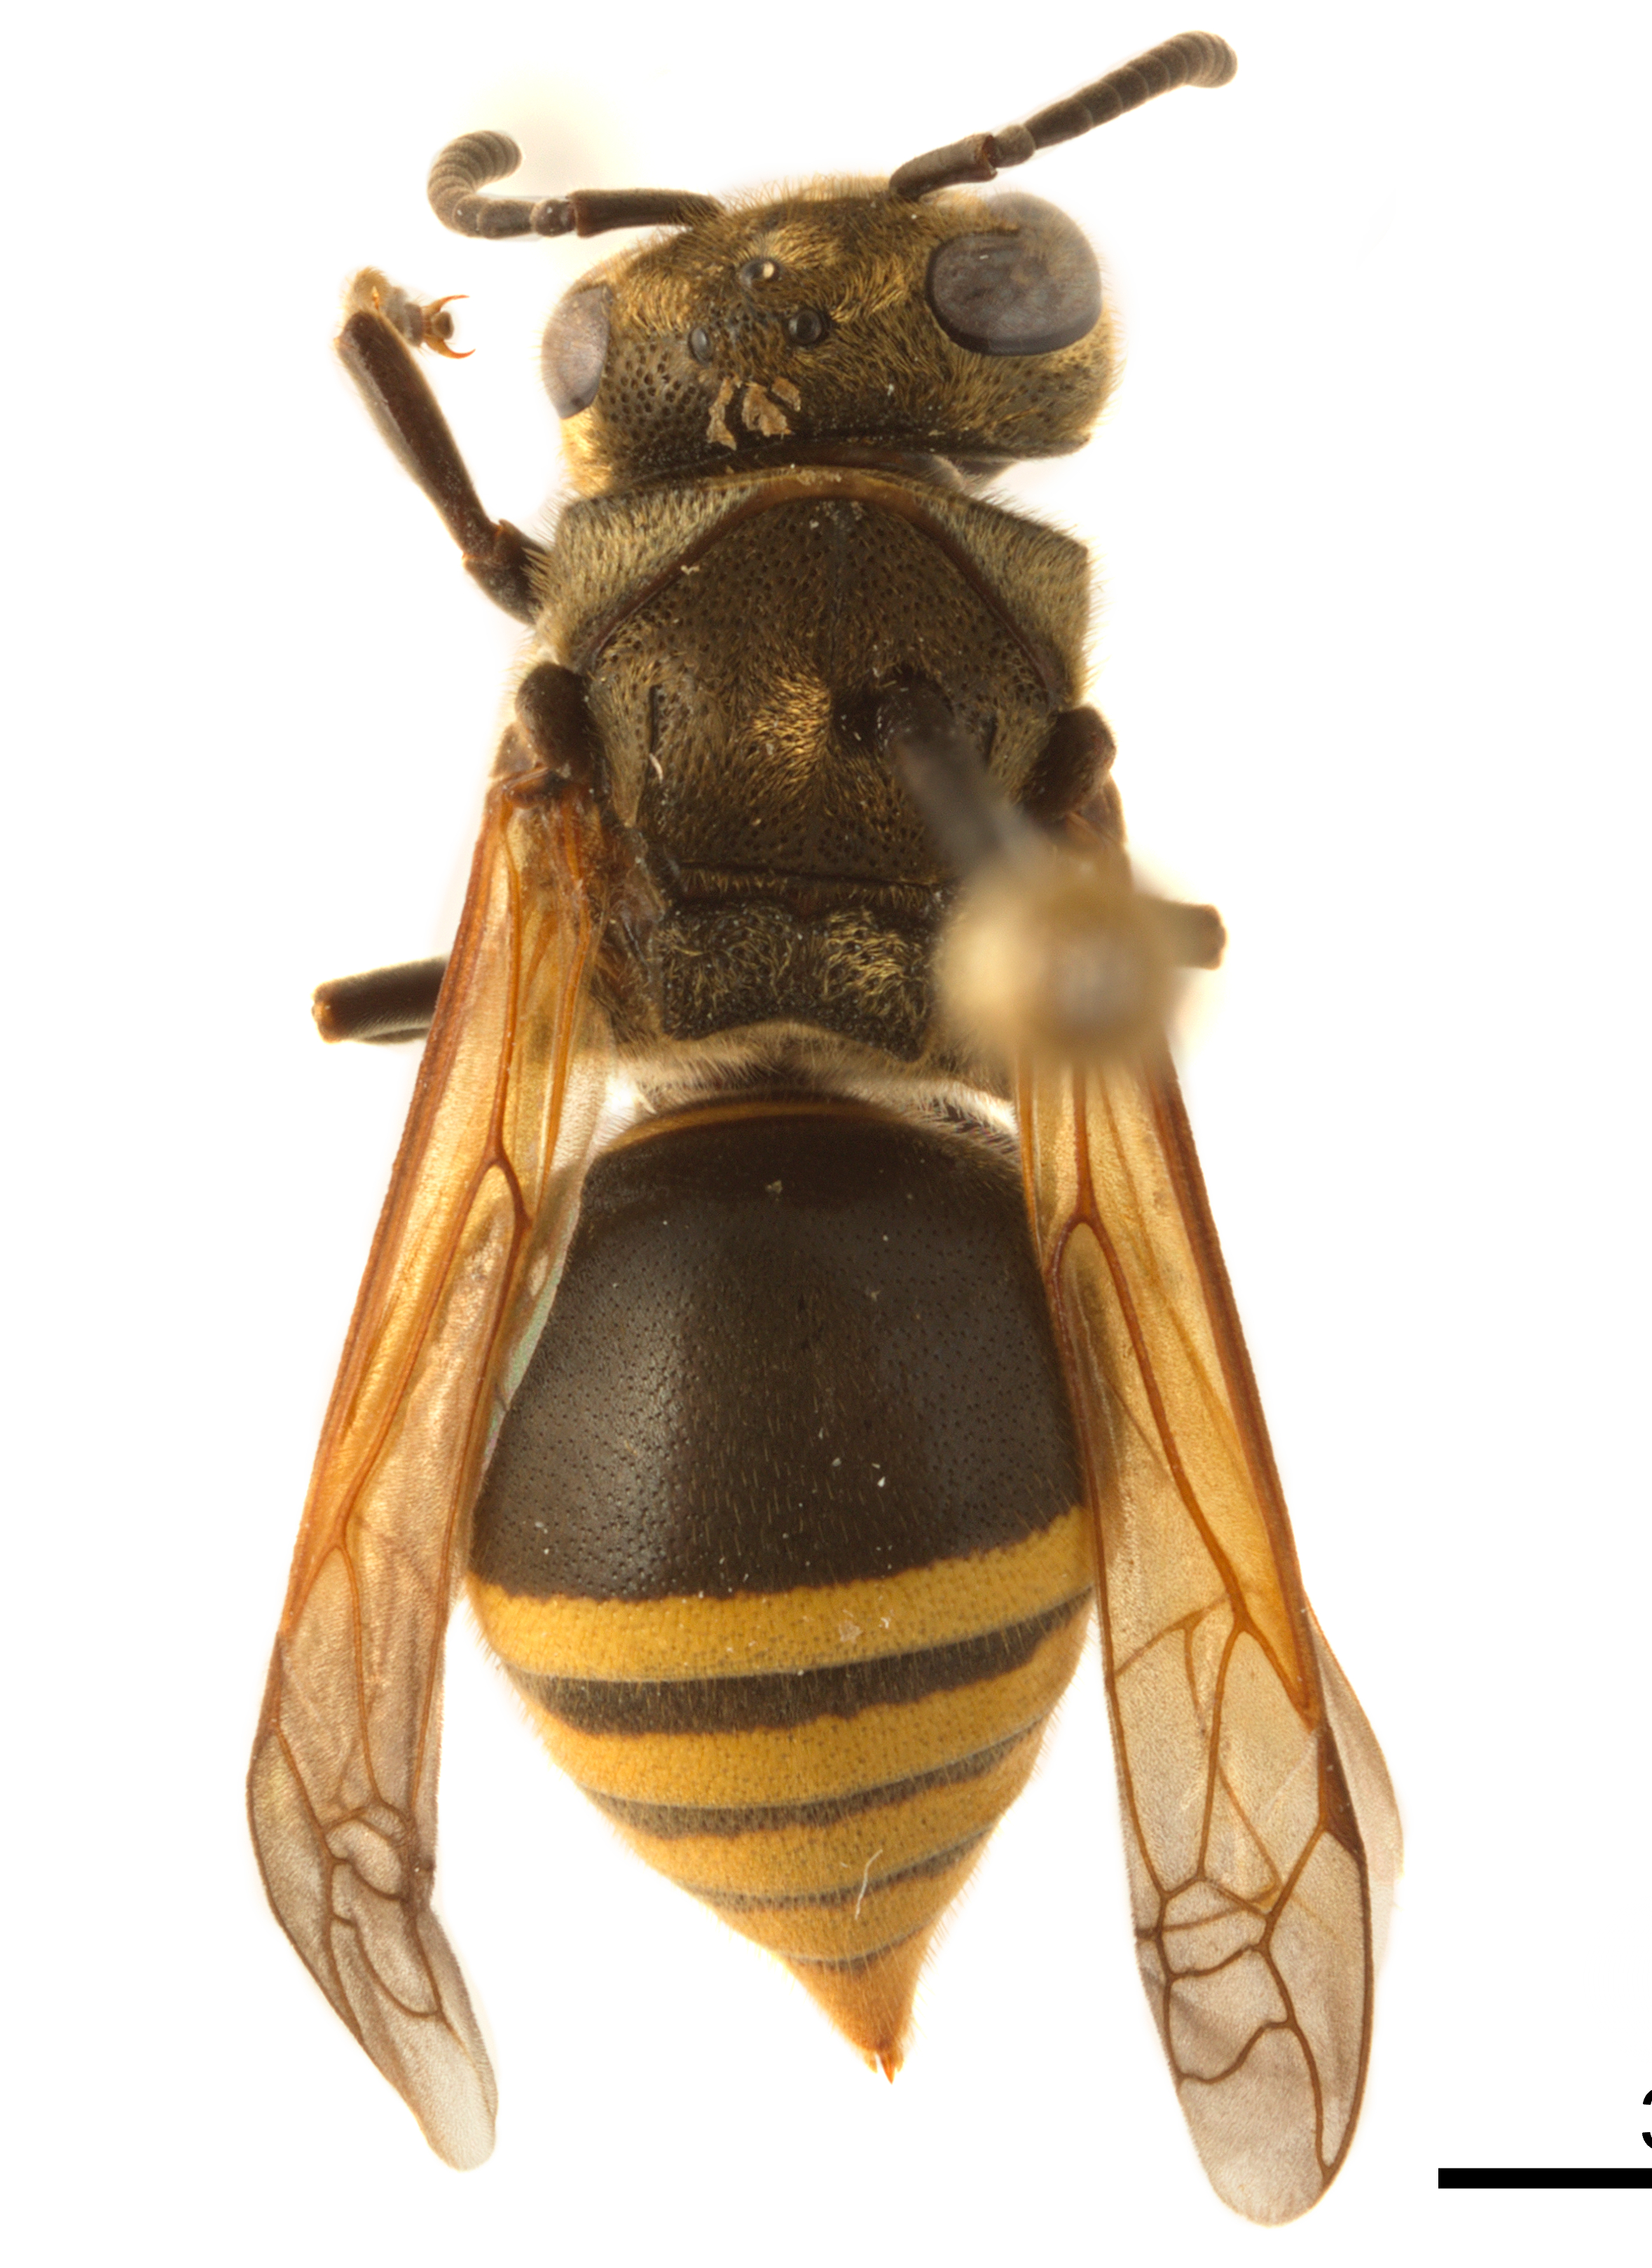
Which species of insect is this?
Brachygastra lecheguana
